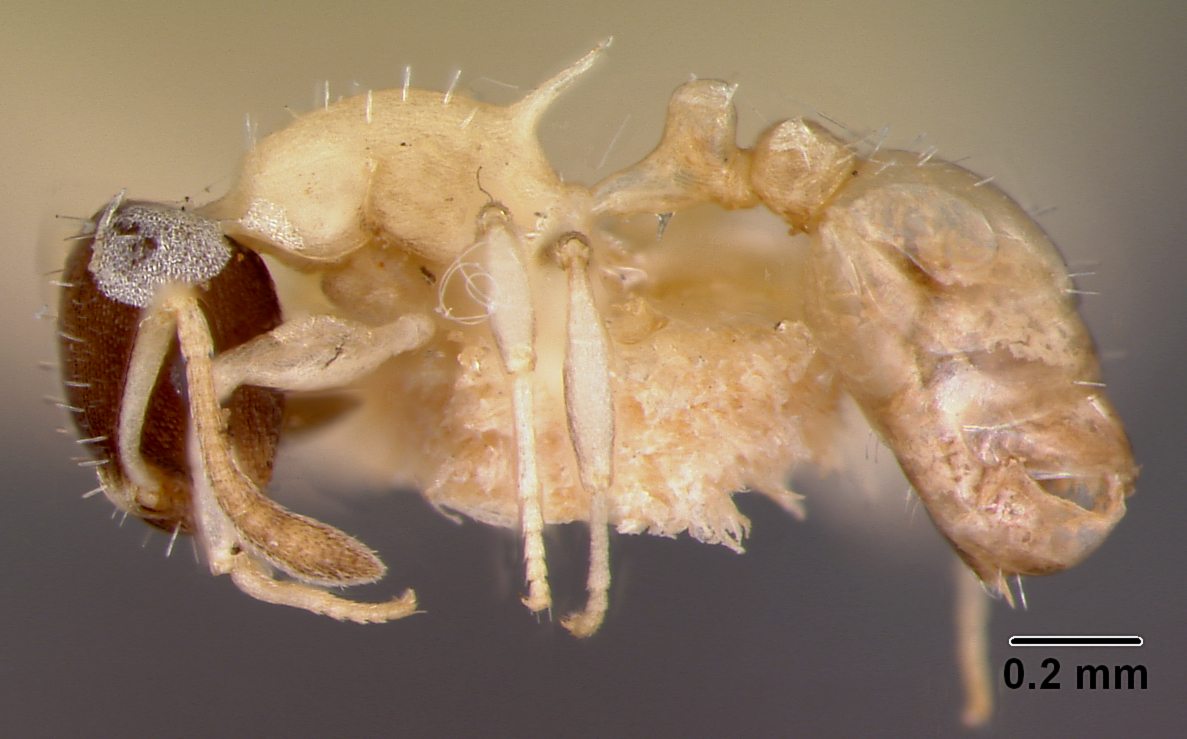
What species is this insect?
Macromischa melanocephala
